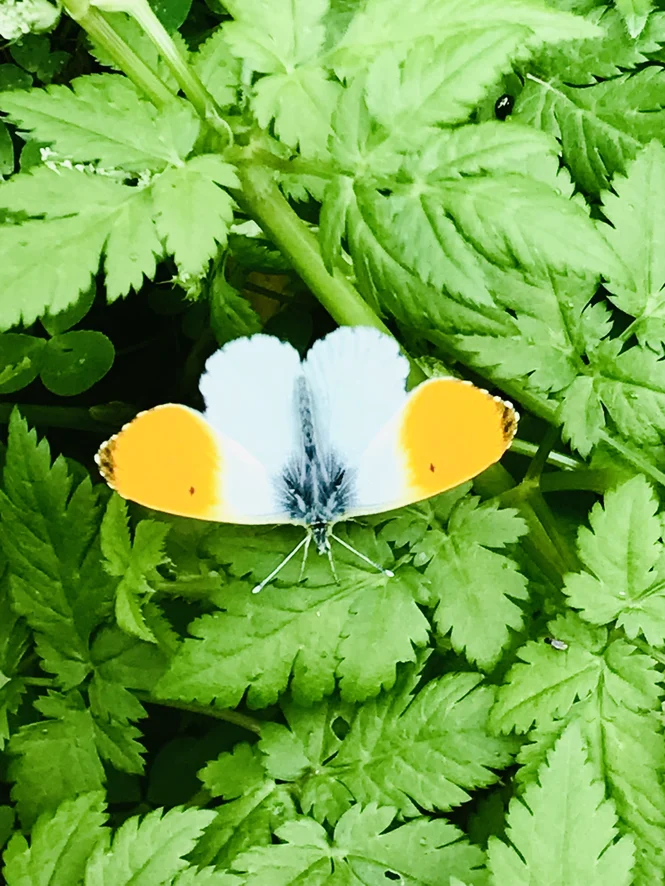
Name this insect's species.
Anthocharis cardamines
